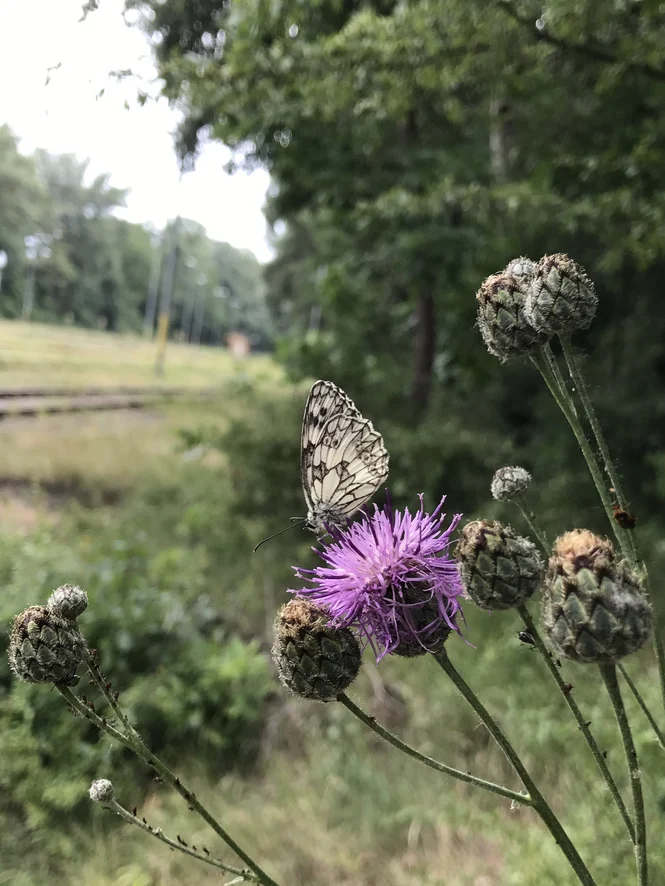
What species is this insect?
Melanargia galathea
